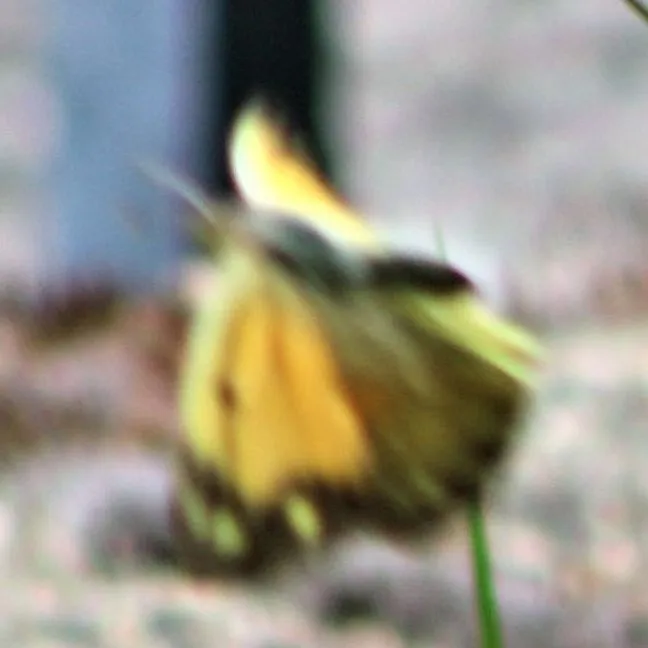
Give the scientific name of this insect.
Colias croceus
